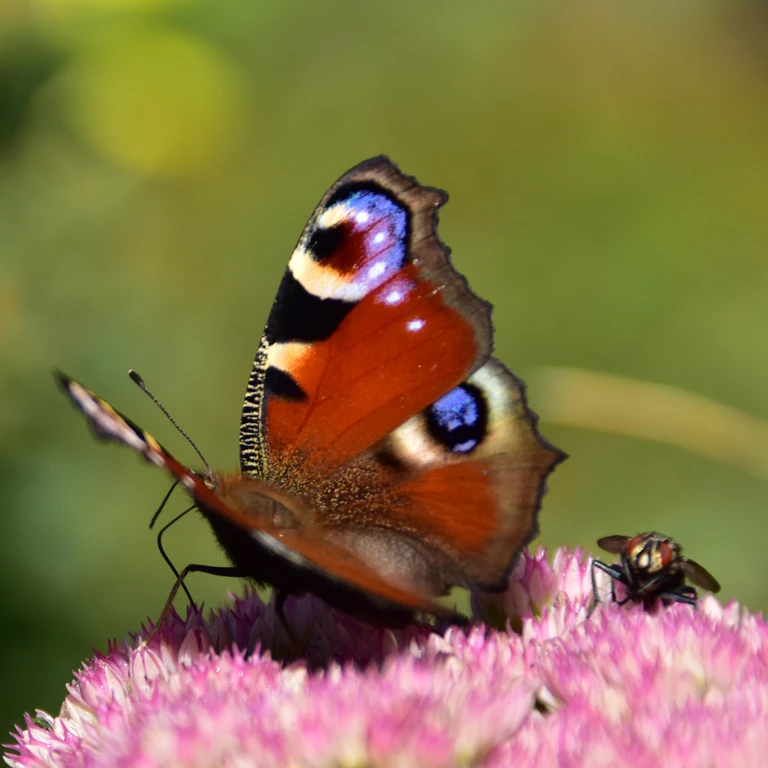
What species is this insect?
Aglais io
